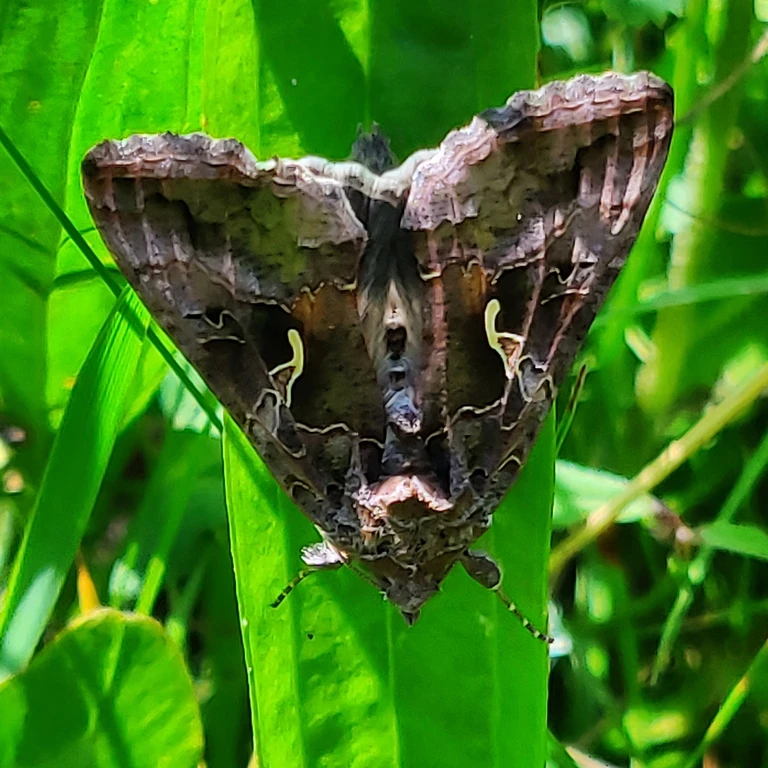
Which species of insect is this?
Autographa gamma
